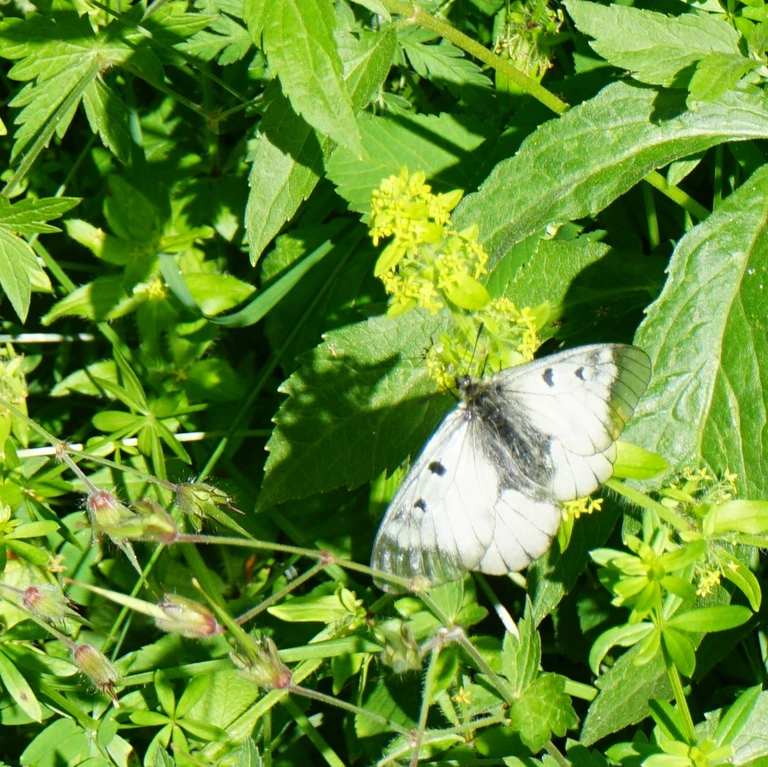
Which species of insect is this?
Parnassius mnemosyne
